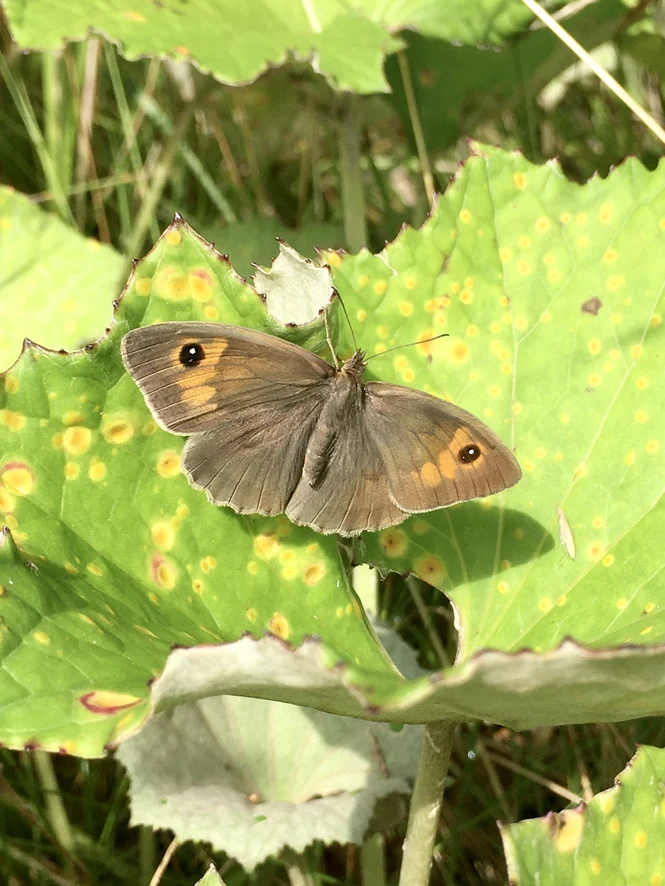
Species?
Maniola jurtina
